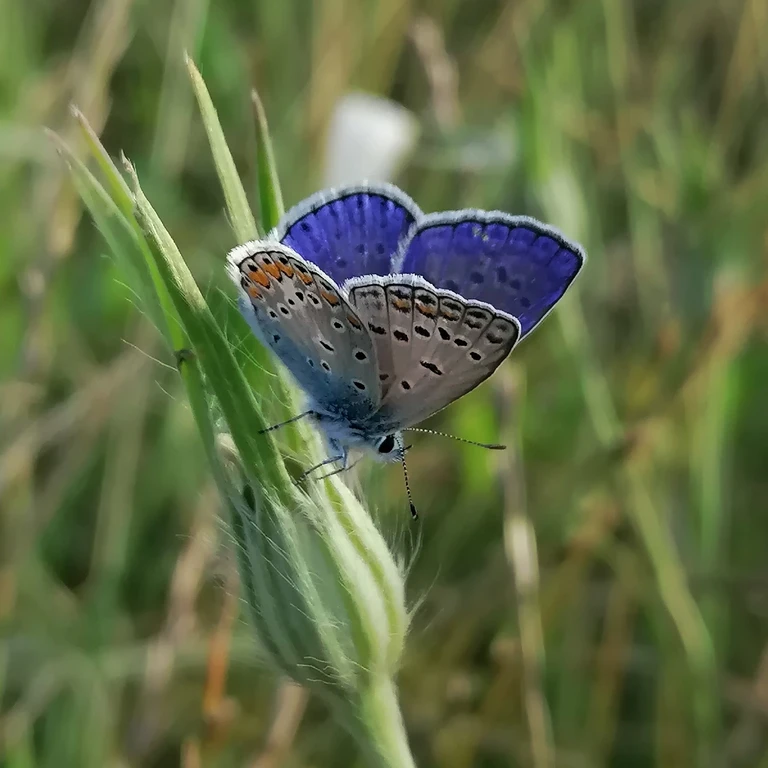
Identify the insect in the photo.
Polyommatus icarus
